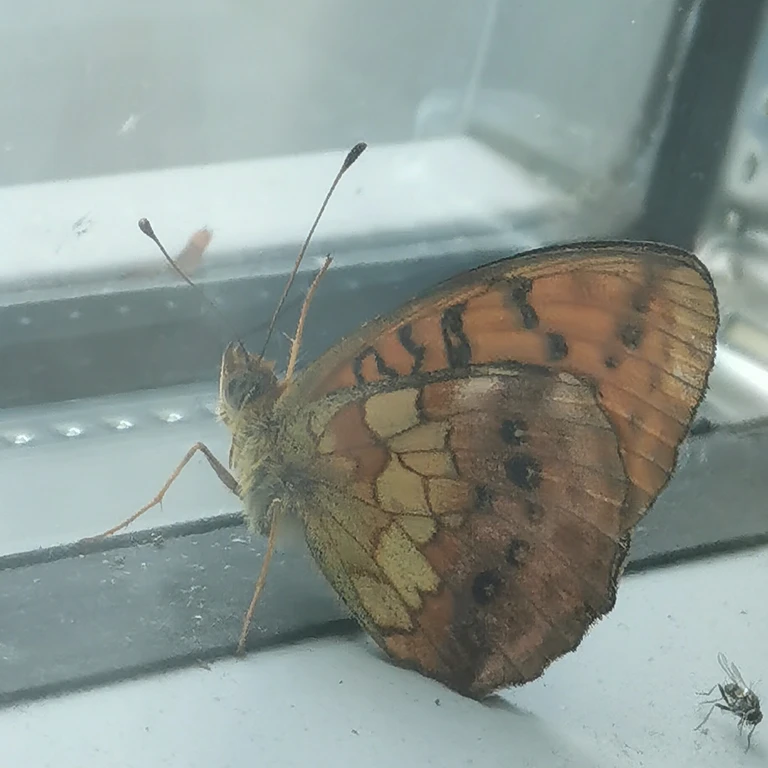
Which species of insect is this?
Brenthis daphne
